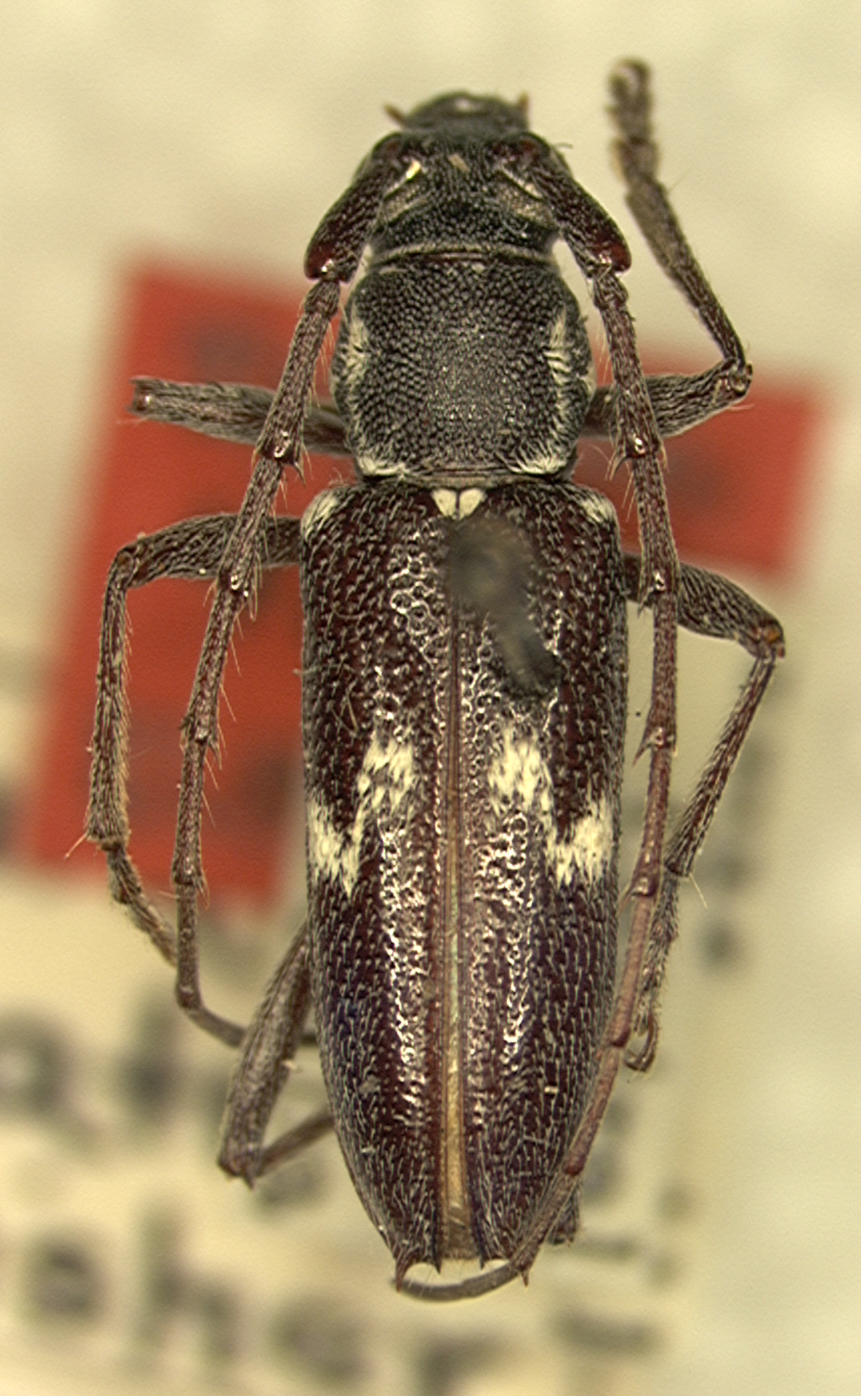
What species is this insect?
Elaphidion fasciatum (also Anelaphus fasciatum)
